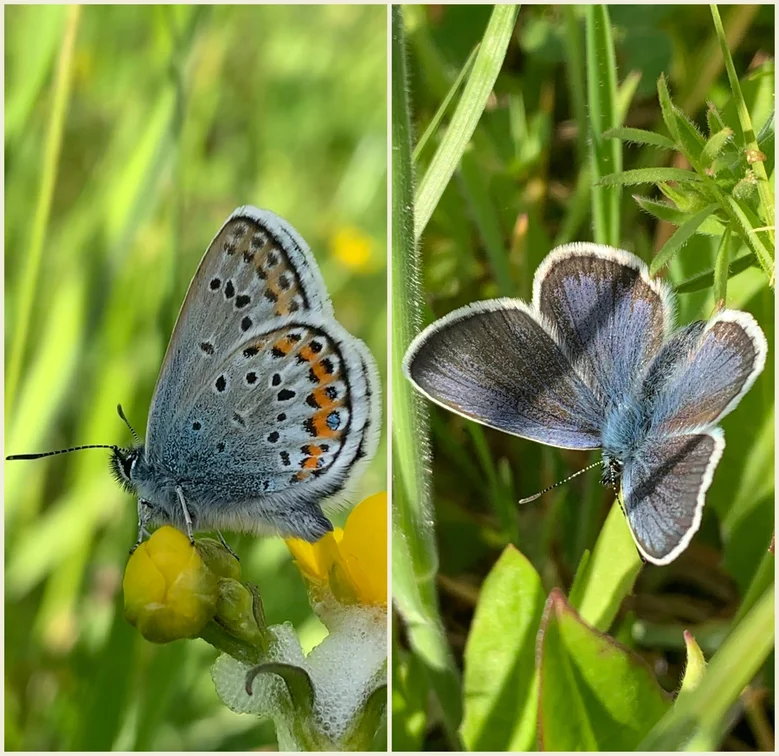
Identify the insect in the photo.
Plebejus argus
